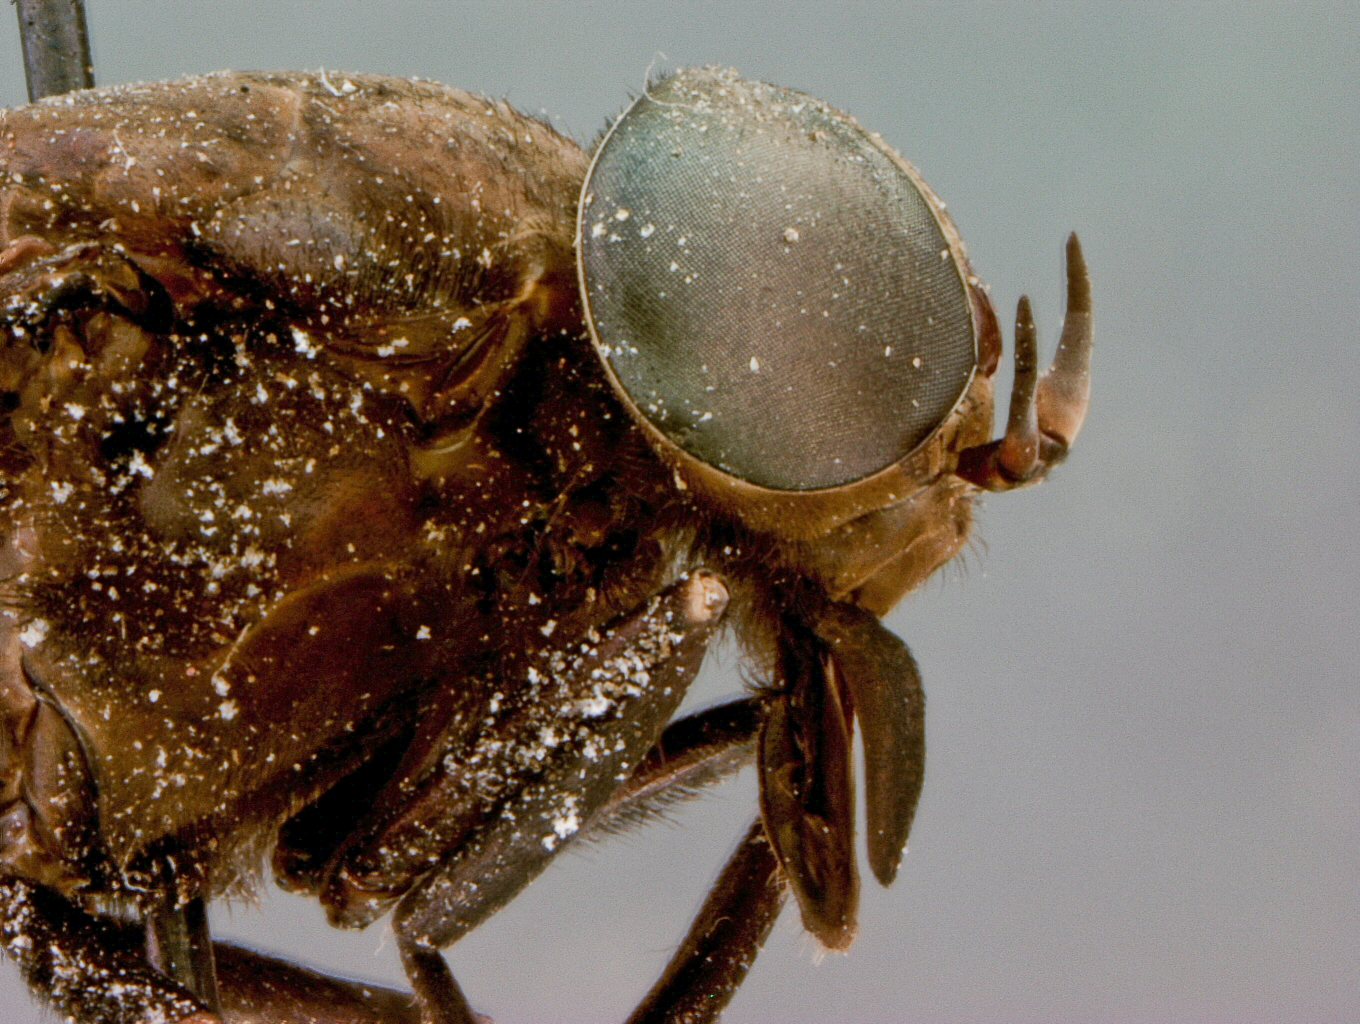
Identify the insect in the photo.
Tabanus nigrescens
